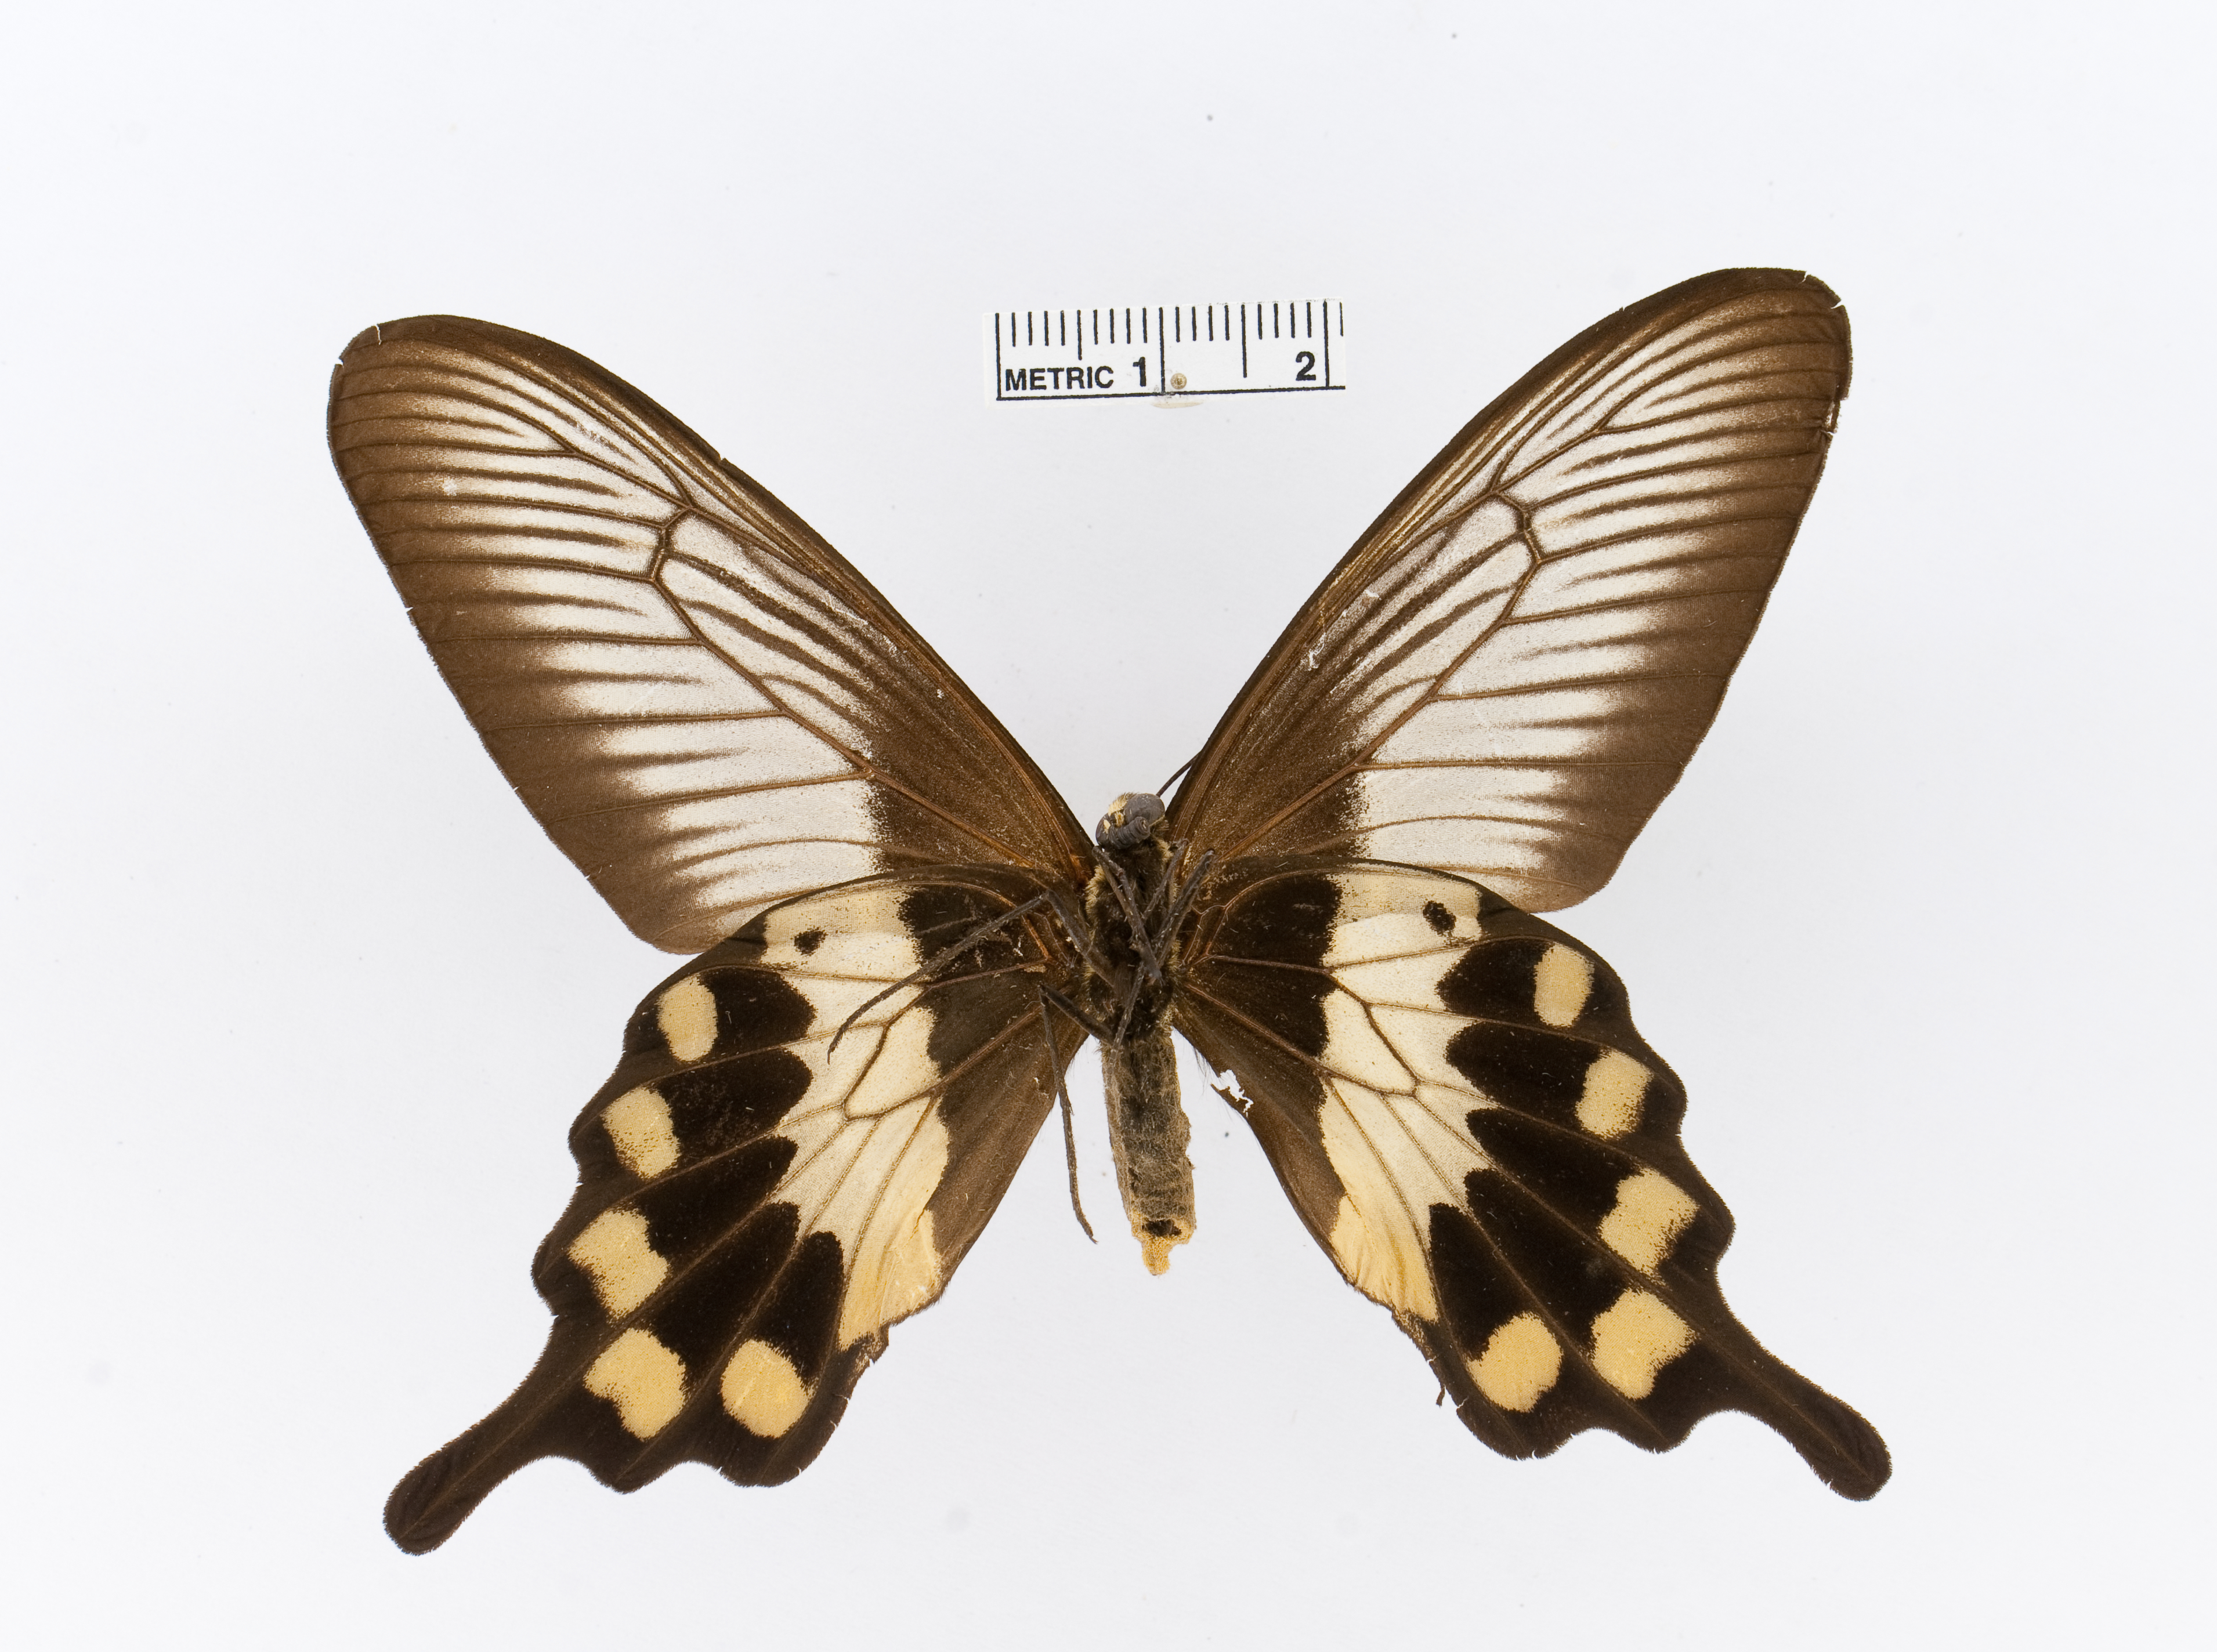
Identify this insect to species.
Pachliopta liris
